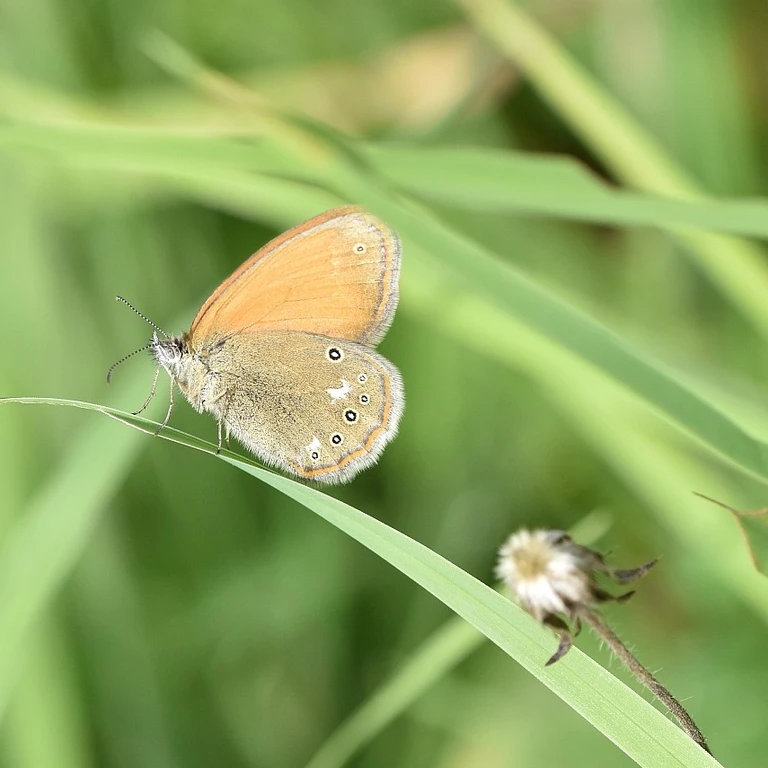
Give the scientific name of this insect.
Coenonympha glycerion (also Coenonympha iphis)
